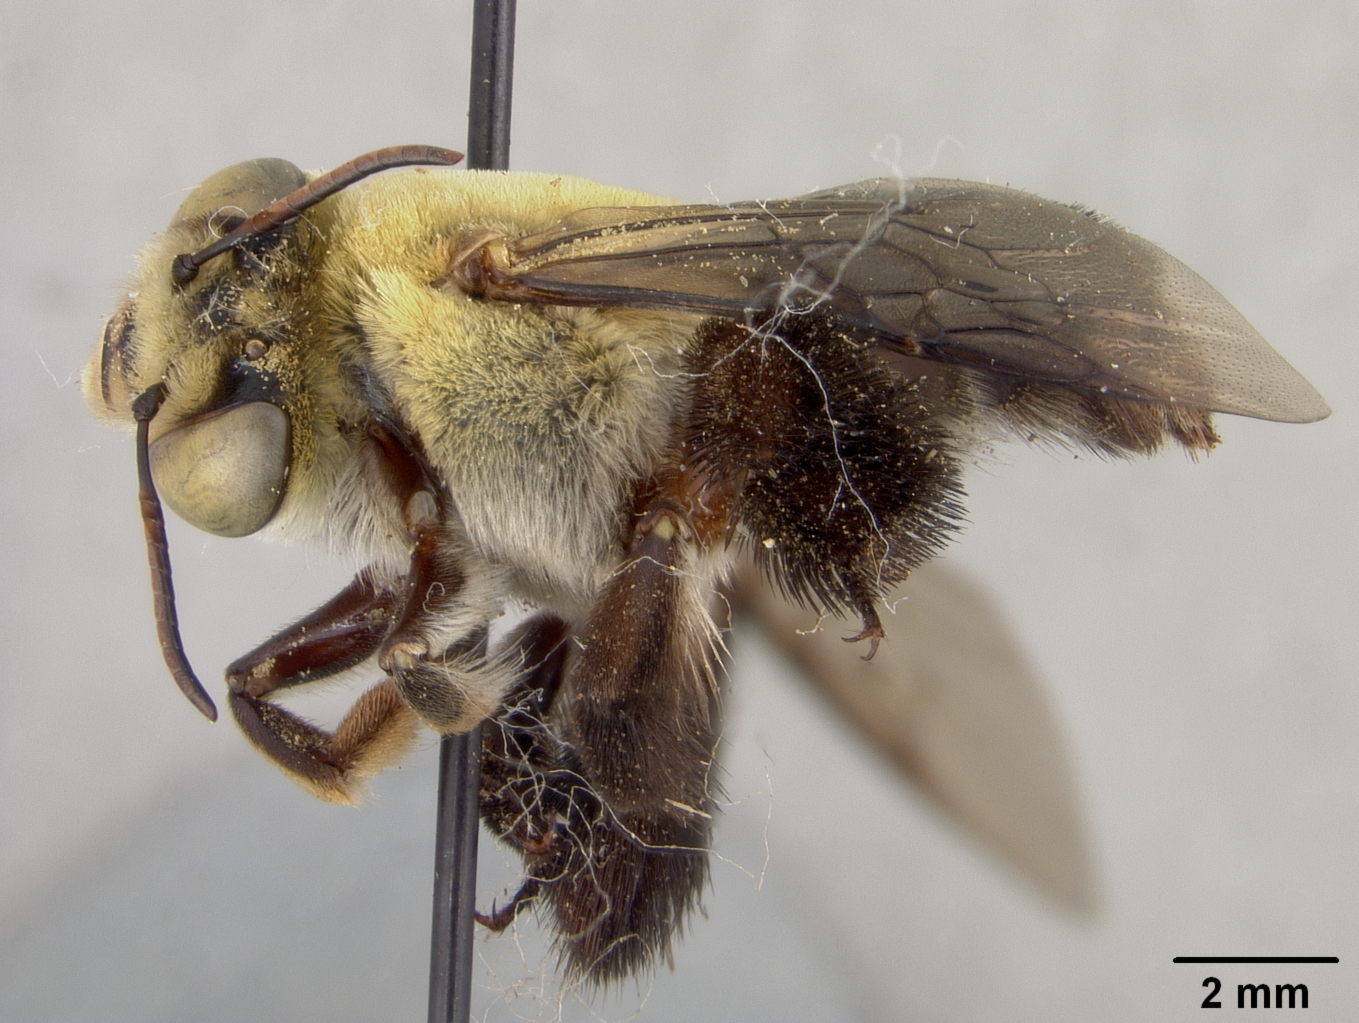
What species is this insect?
Centris ruae
